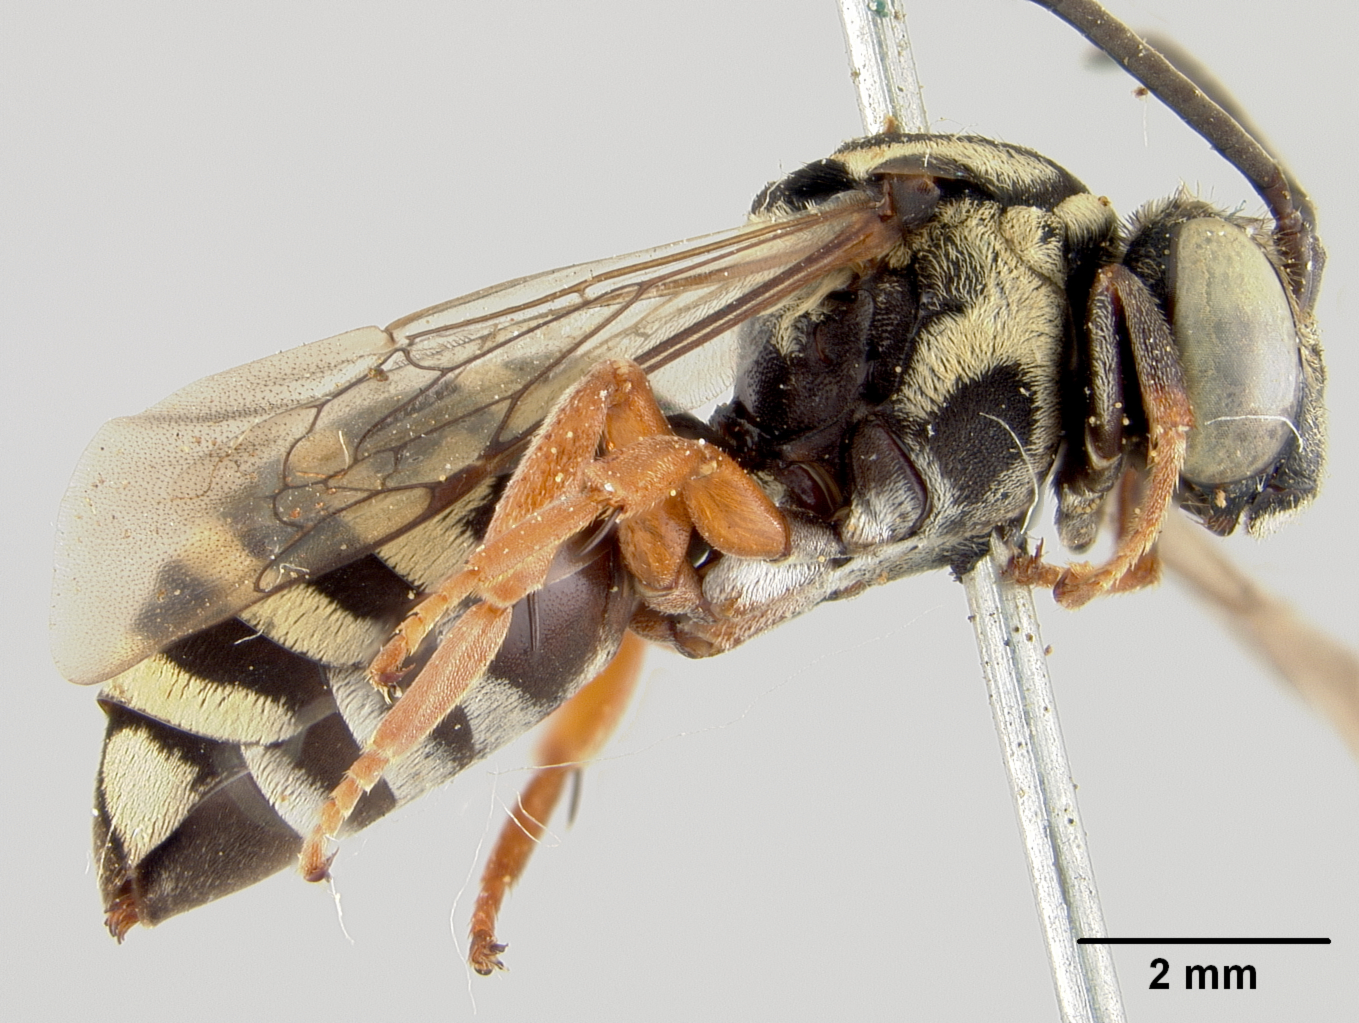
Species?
Triepeolus concinnus
